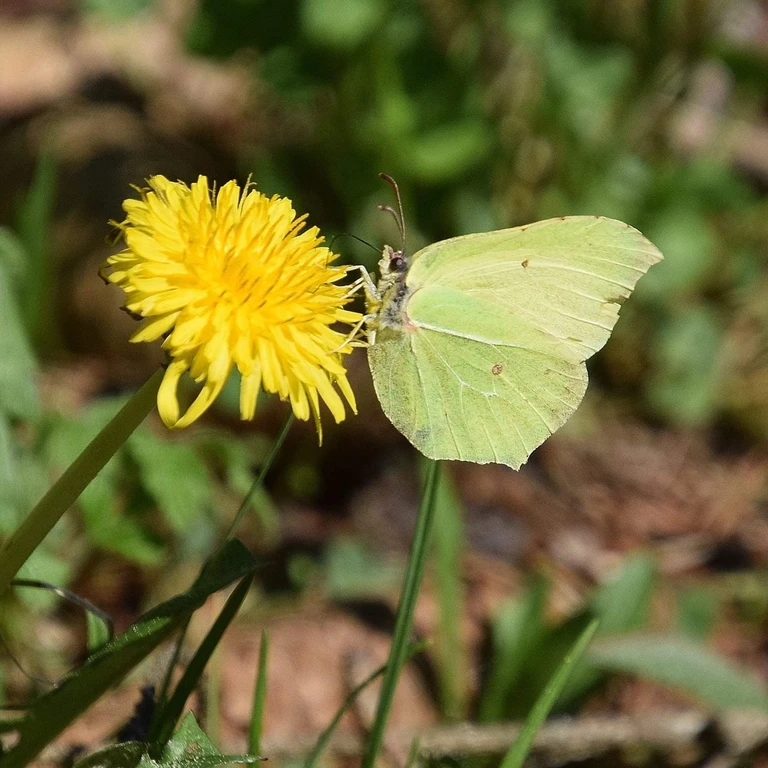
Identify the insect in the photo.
Gonepteryx rhamni
